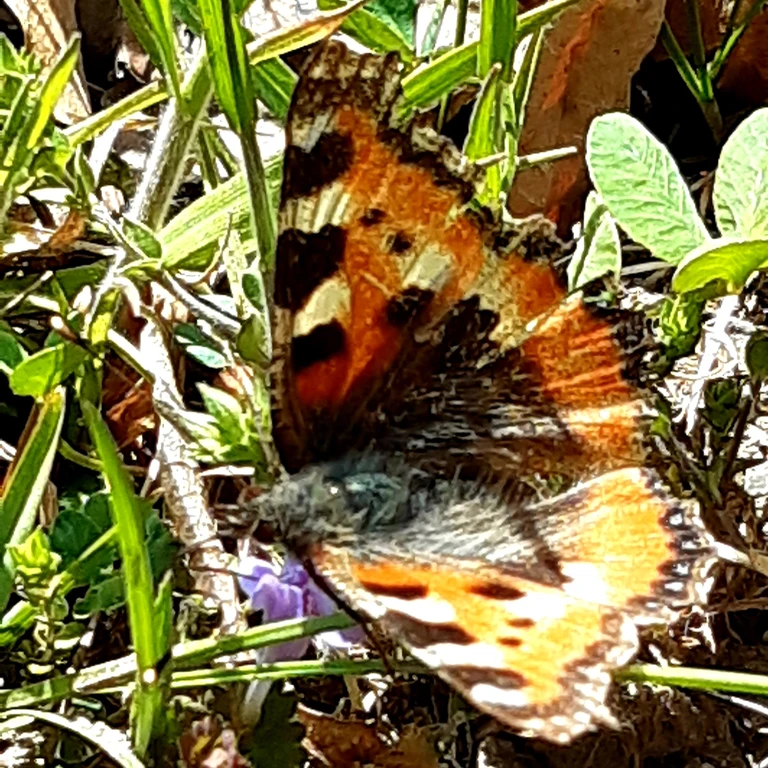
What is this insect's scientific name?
Aglais urticae
